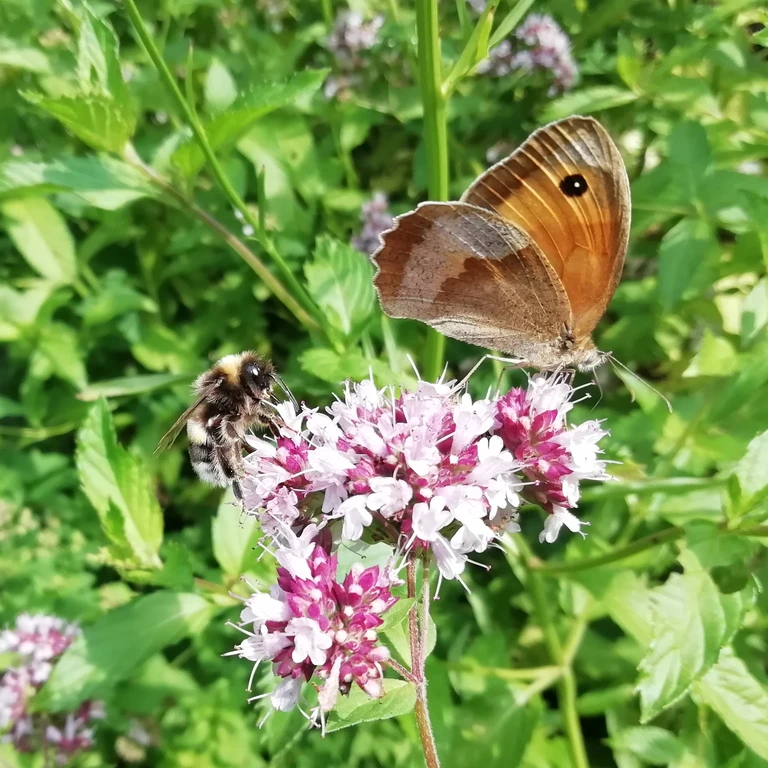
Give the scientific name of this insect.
Maniola jurtina
